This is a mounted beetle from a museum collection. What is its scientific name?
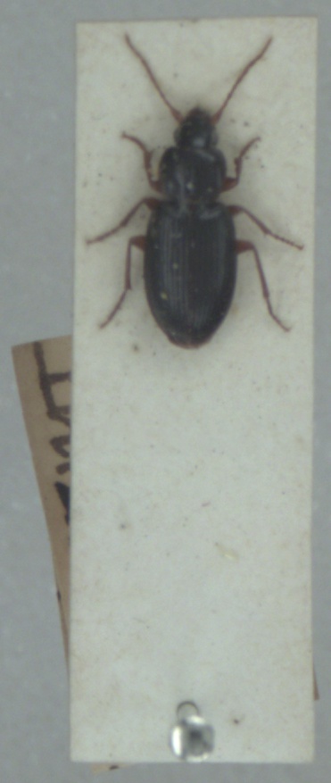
Synuchus vivalis
